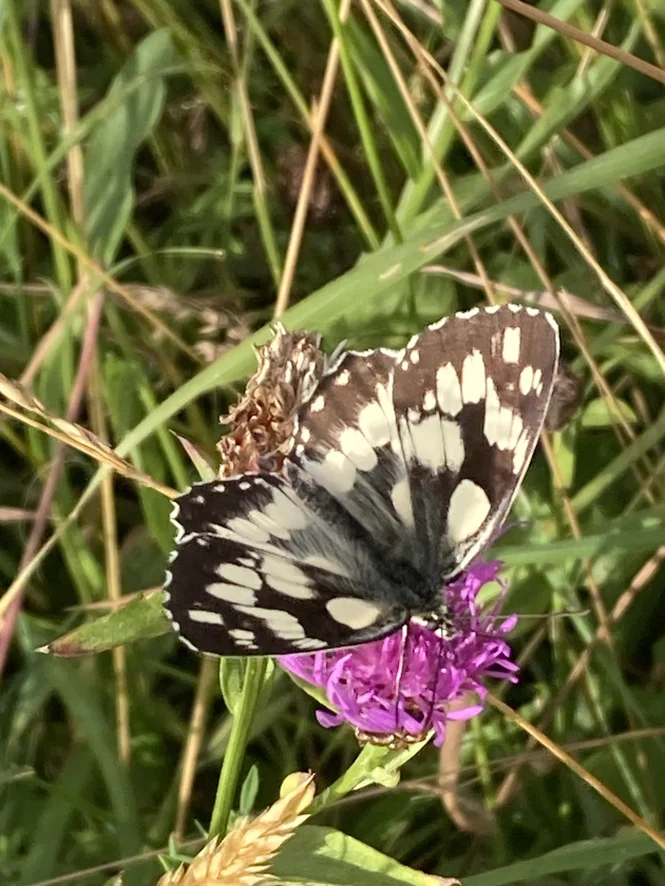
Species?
Melanargia galathea
